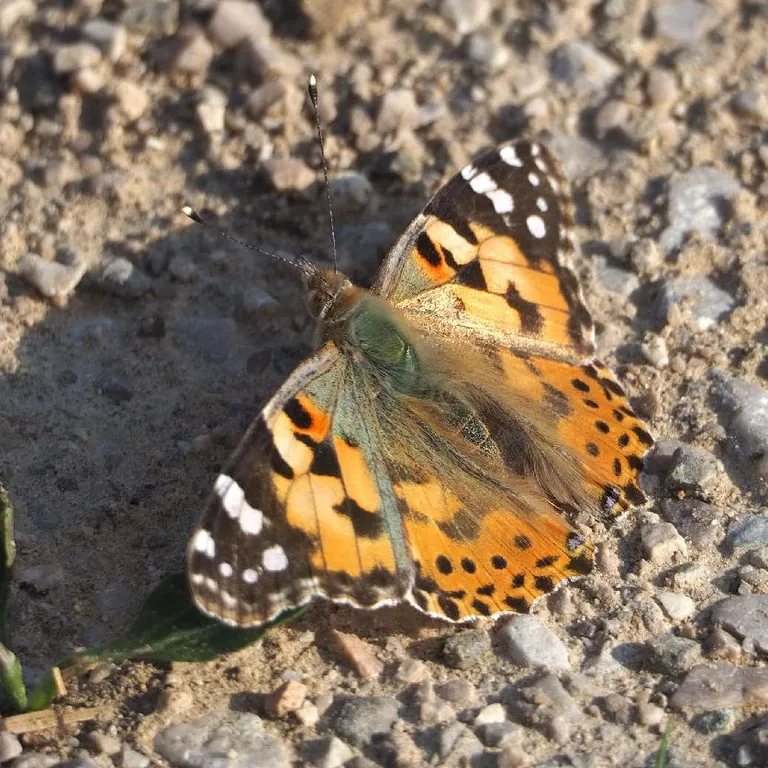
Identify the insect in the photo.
Vanessa cardui
